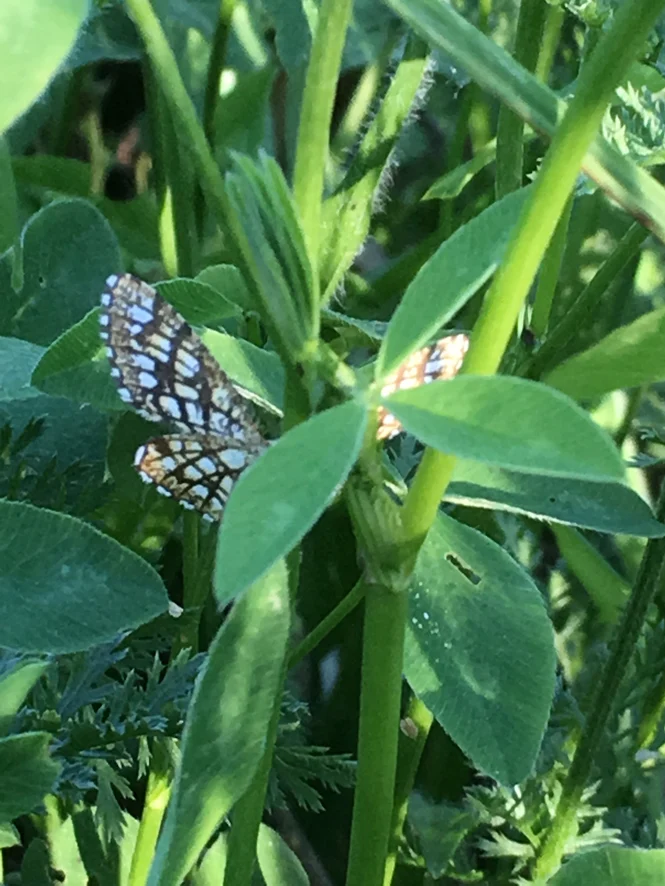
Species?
Chiasmia clathrata
